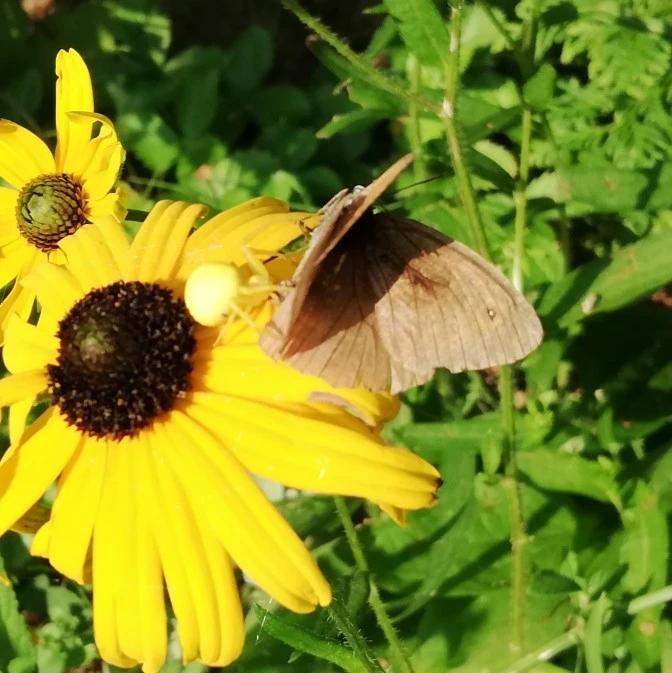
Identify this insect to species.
Maniola jurtina
